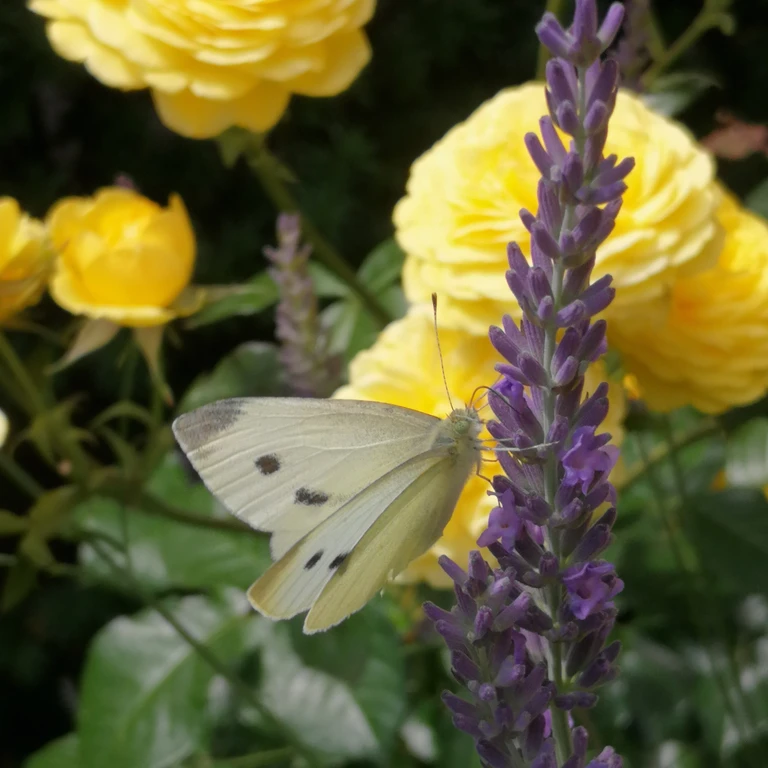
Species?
Pieris rapae
